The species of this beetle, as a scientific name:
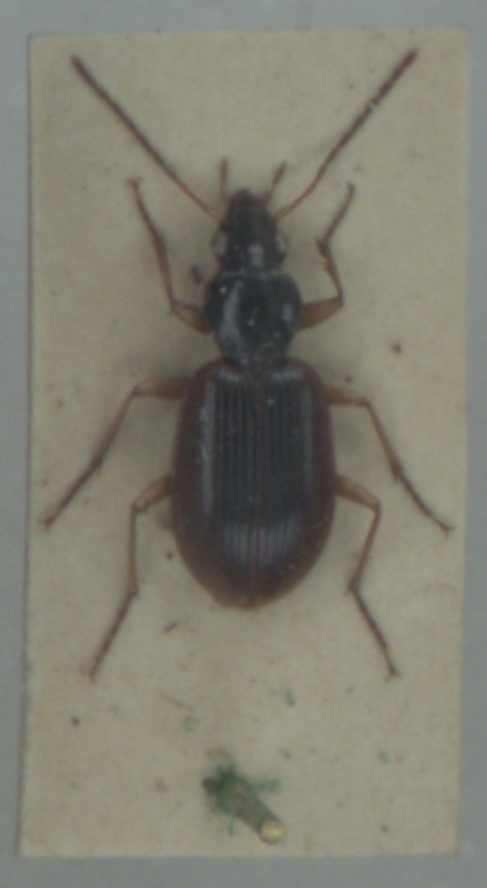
Paranchus albipes
